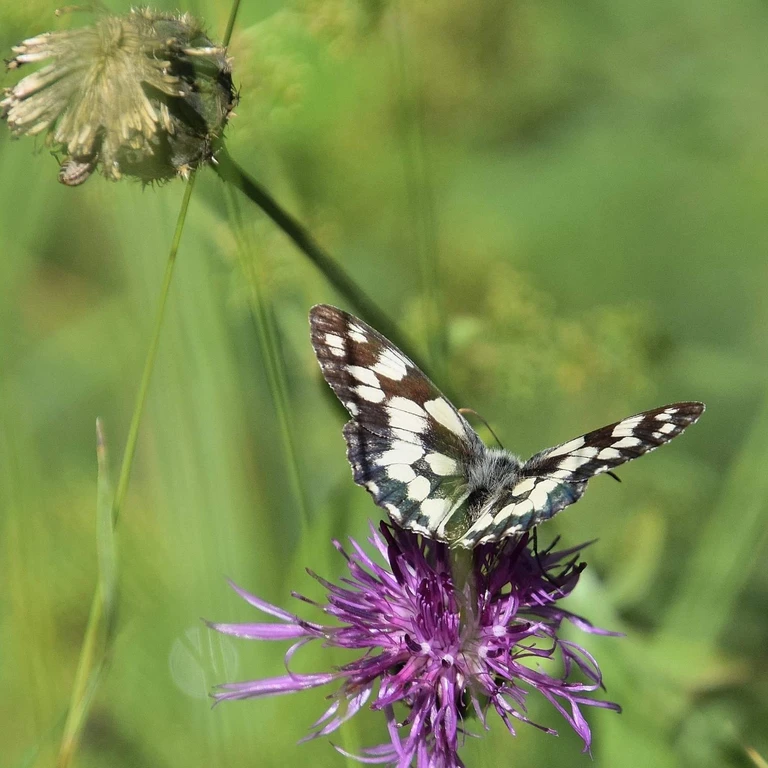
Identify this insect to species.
Melanargia galathea
